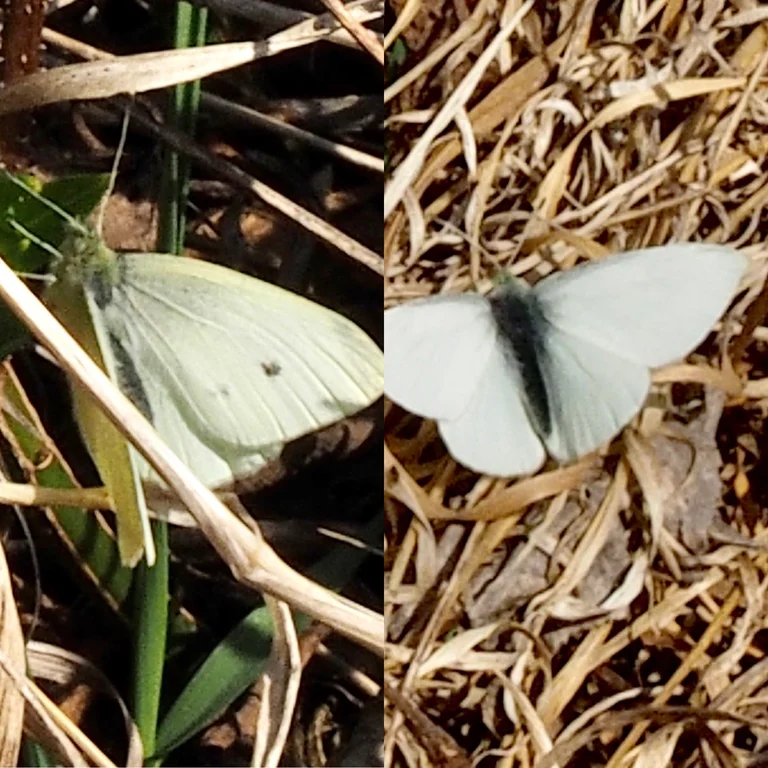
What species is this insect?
Pieris rapae
